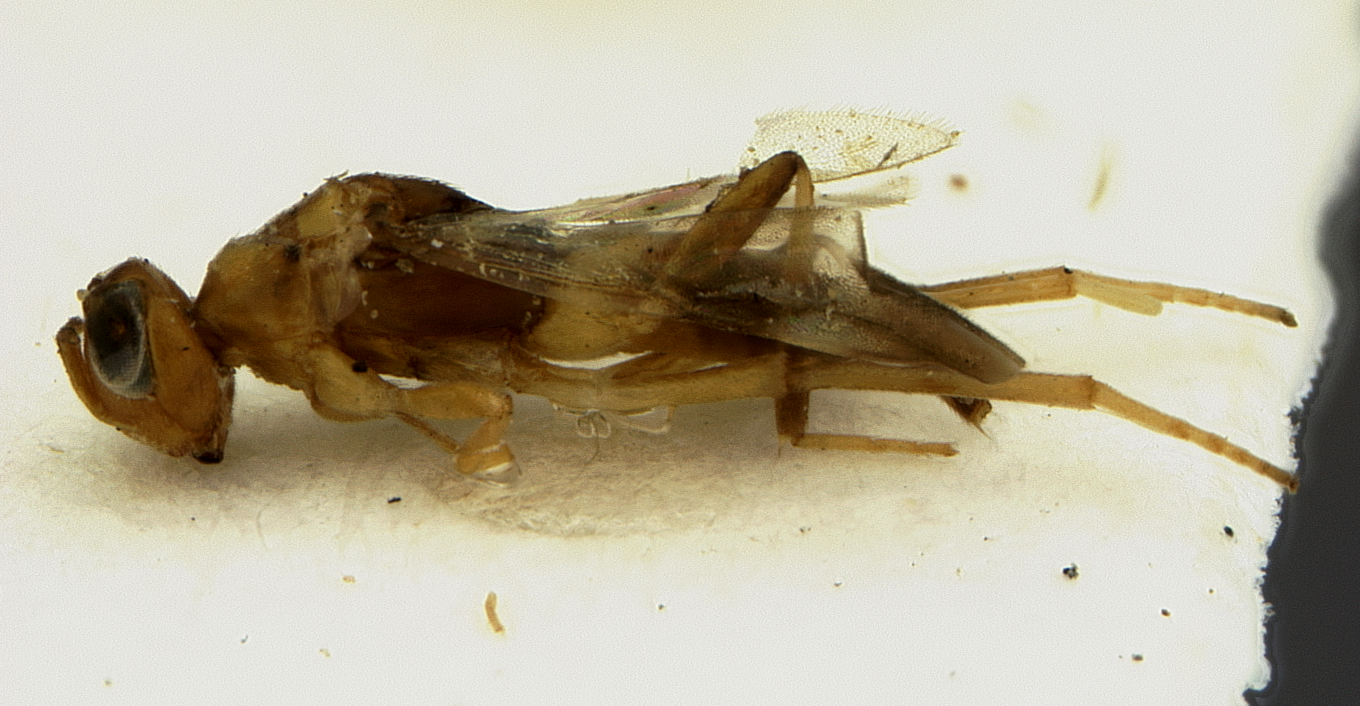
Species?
Ericydnus maculipennis
